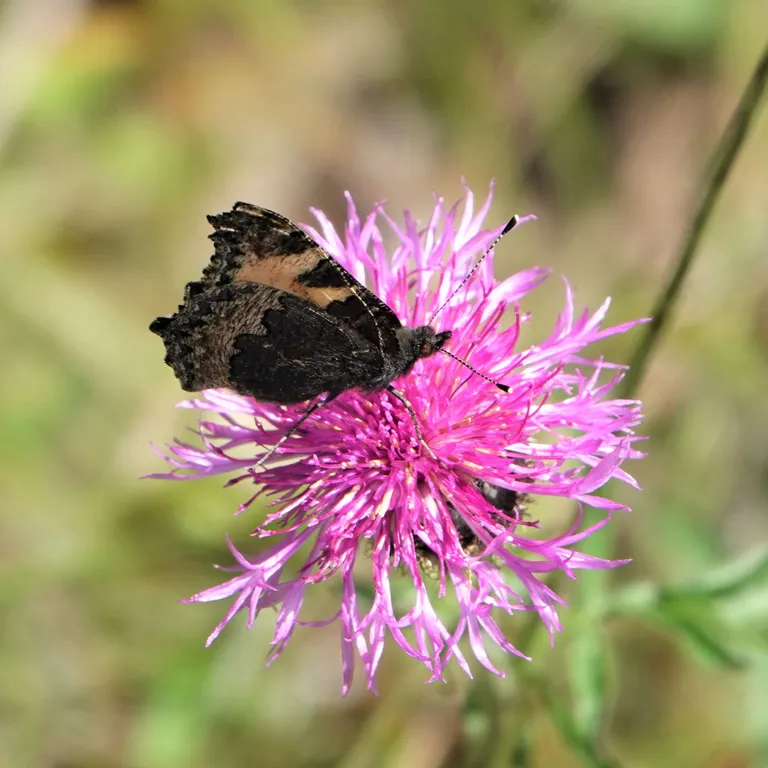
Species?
Aglais urticae
